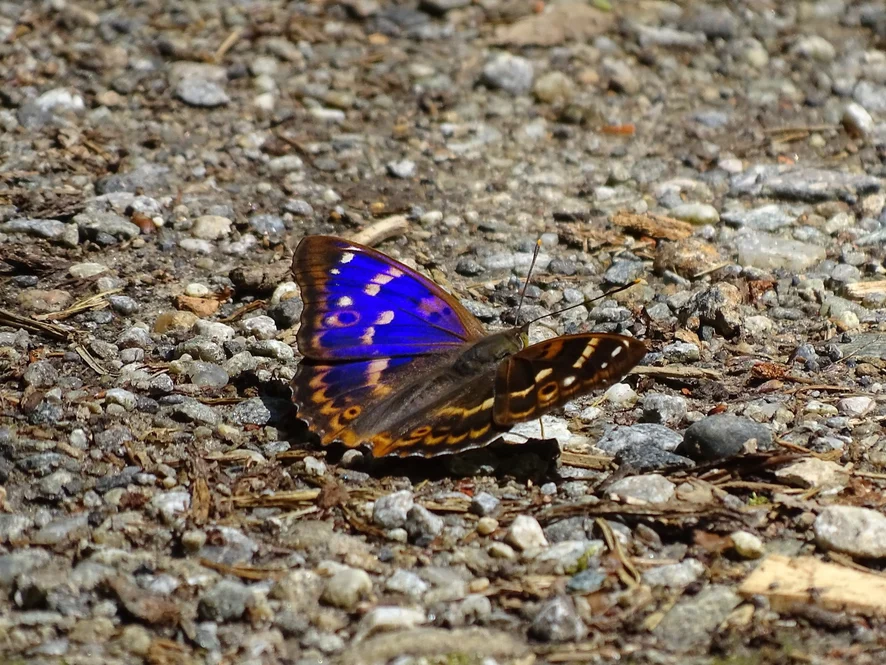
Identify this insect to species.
Apatura ilia
